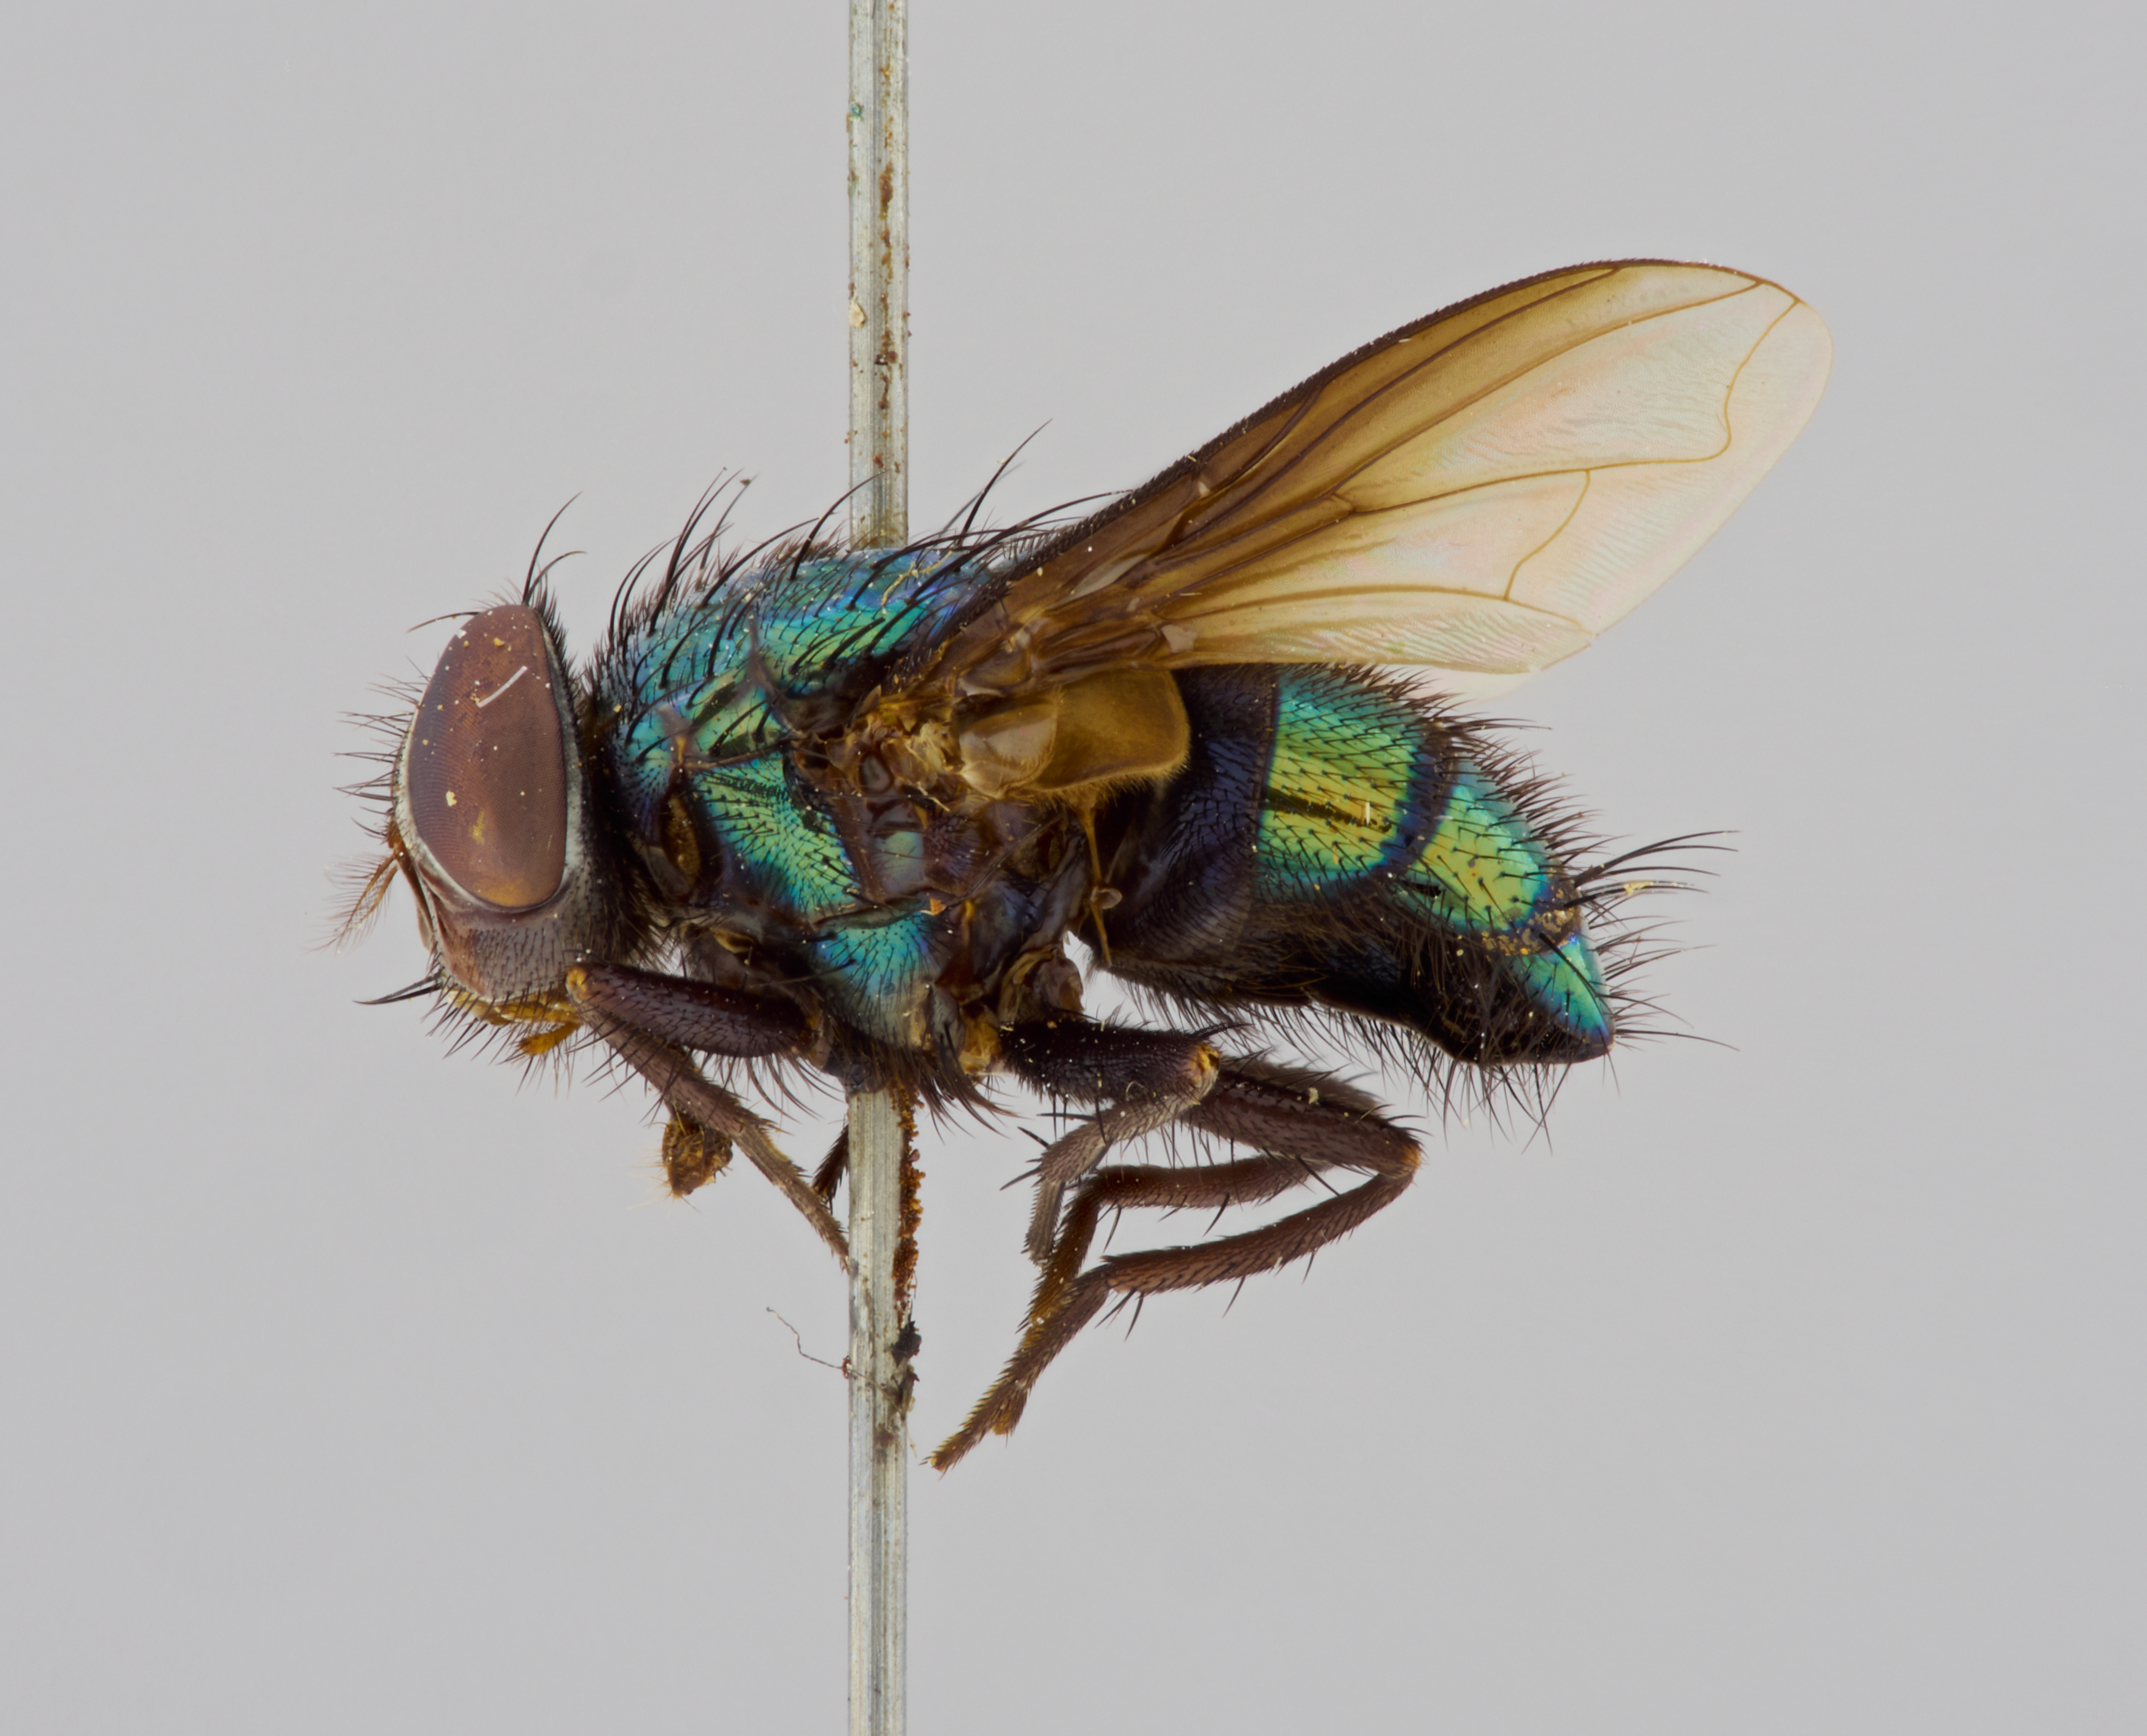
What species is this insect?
Lucilia fumicosta
